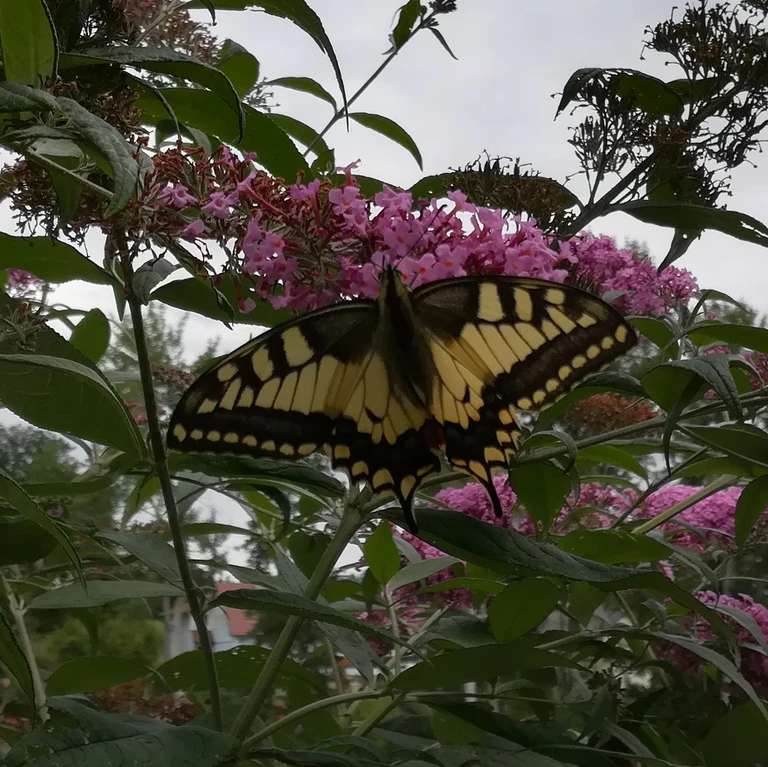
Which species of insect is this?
Papilio machaon
